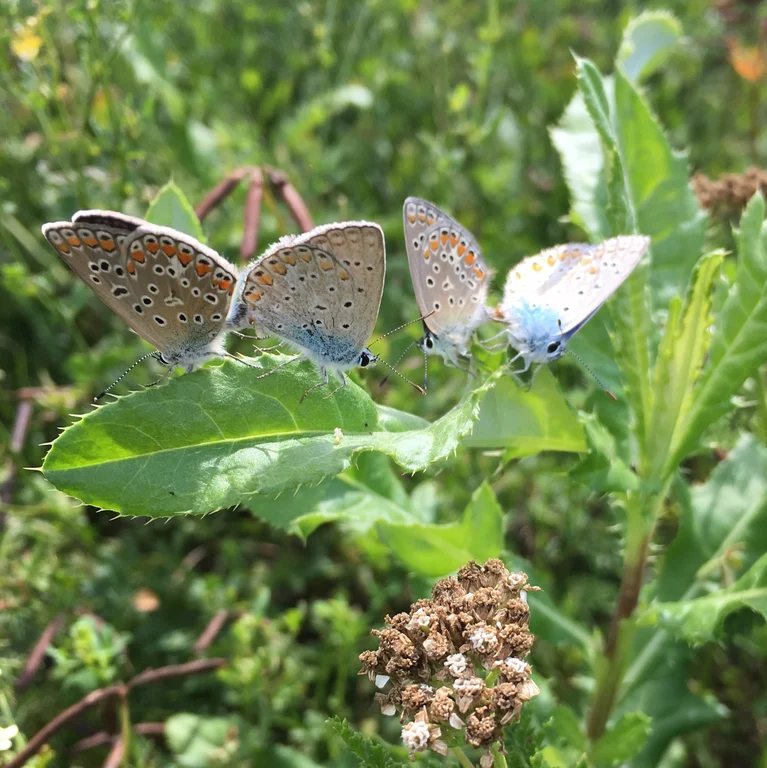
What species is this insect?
Polyommatus icarus
